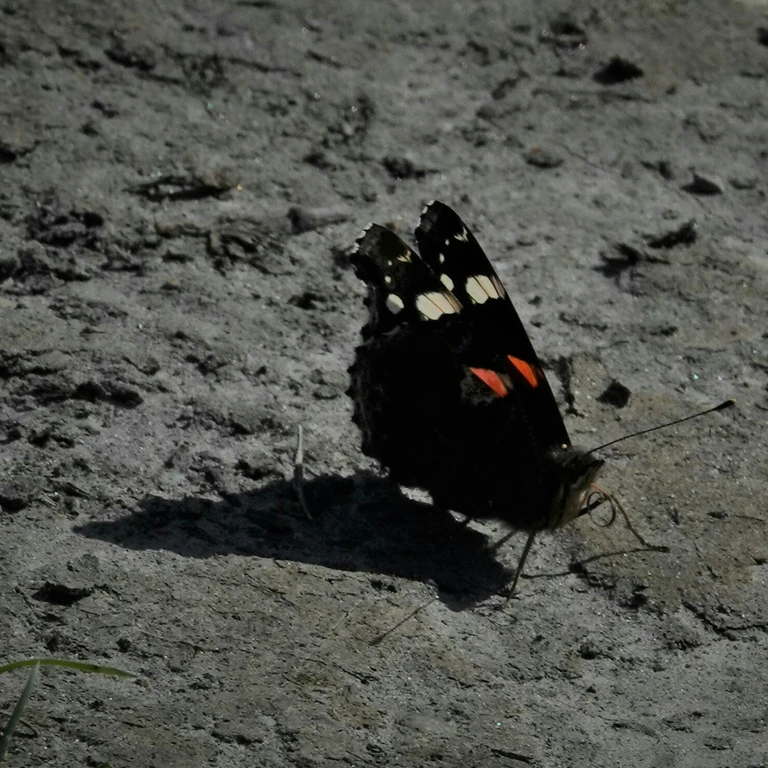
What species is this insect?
Vanessa atalanta
